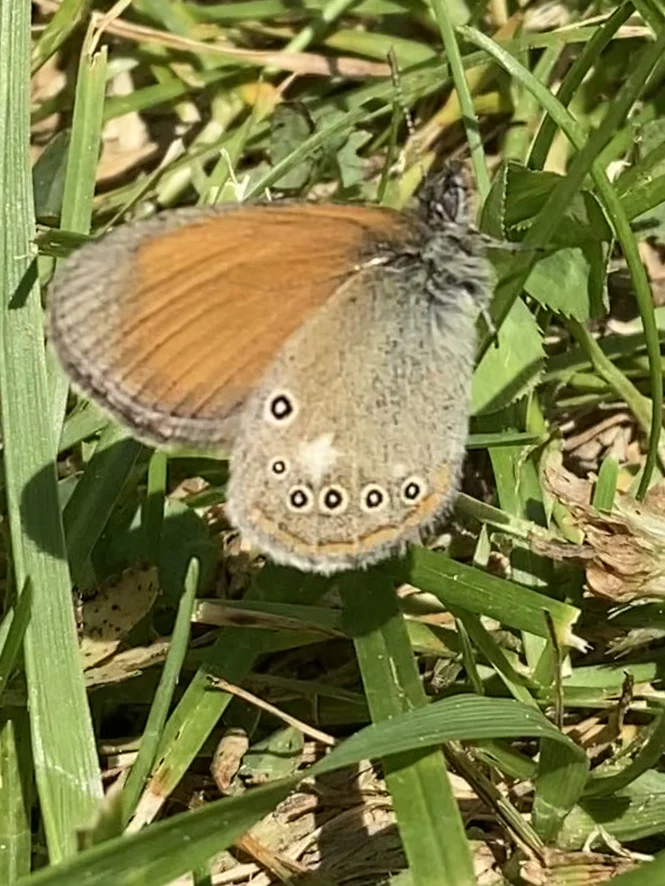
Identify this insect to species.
Coenonympha glycerion (also Coenonympha iphis)
